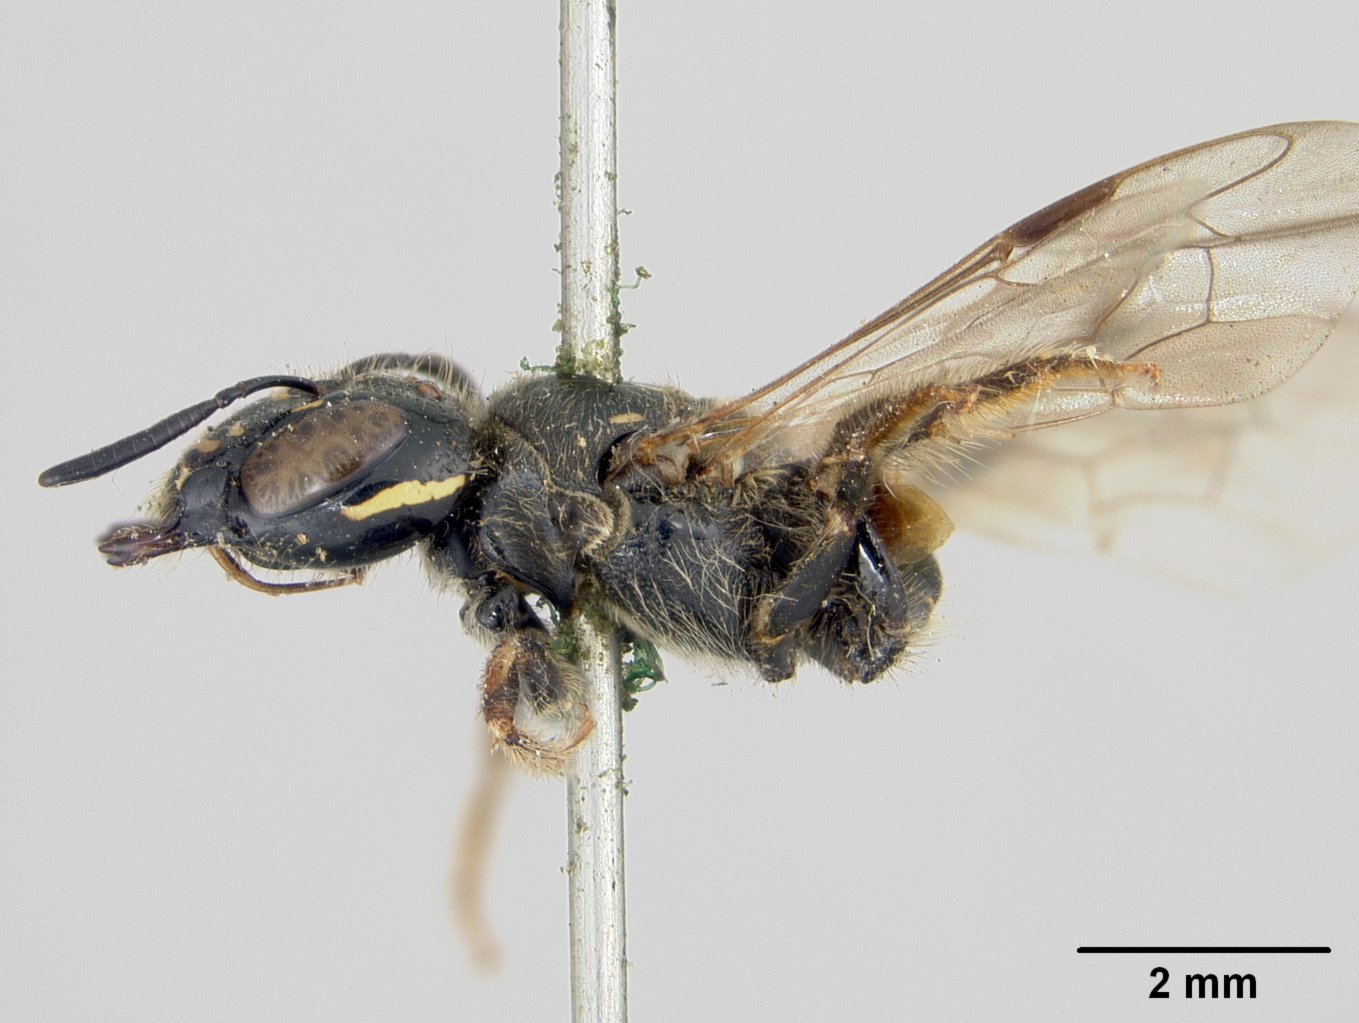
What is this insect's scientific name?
Ceratina hieroglyphica
